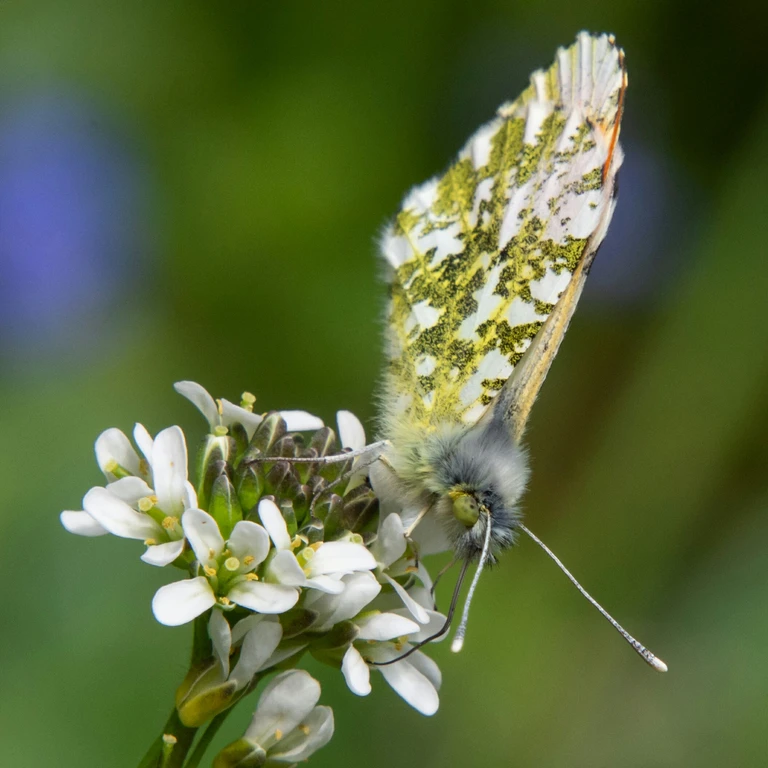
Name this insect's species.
Anthocharis cardamines
